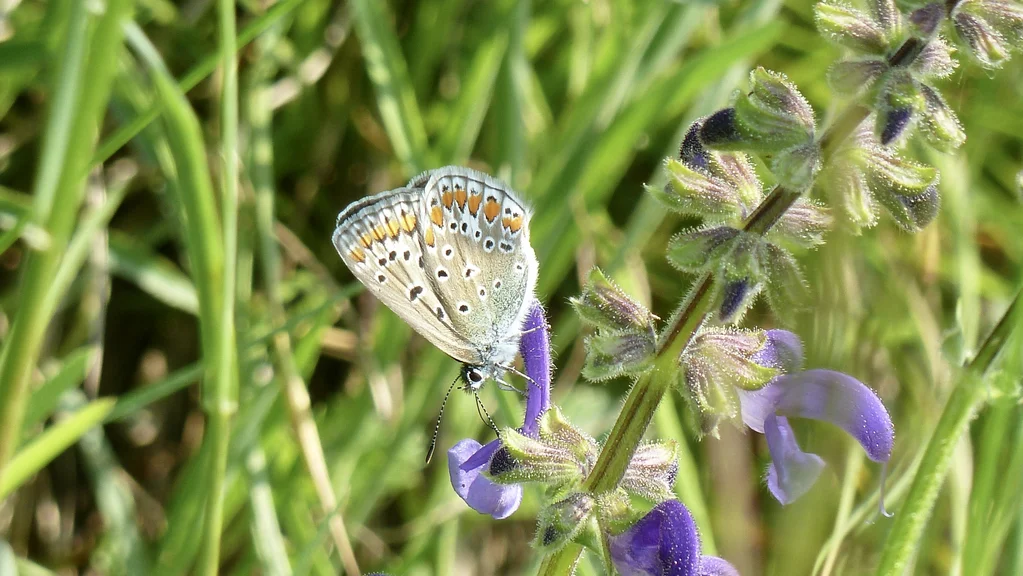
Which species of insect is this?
Polyommatus icarus
